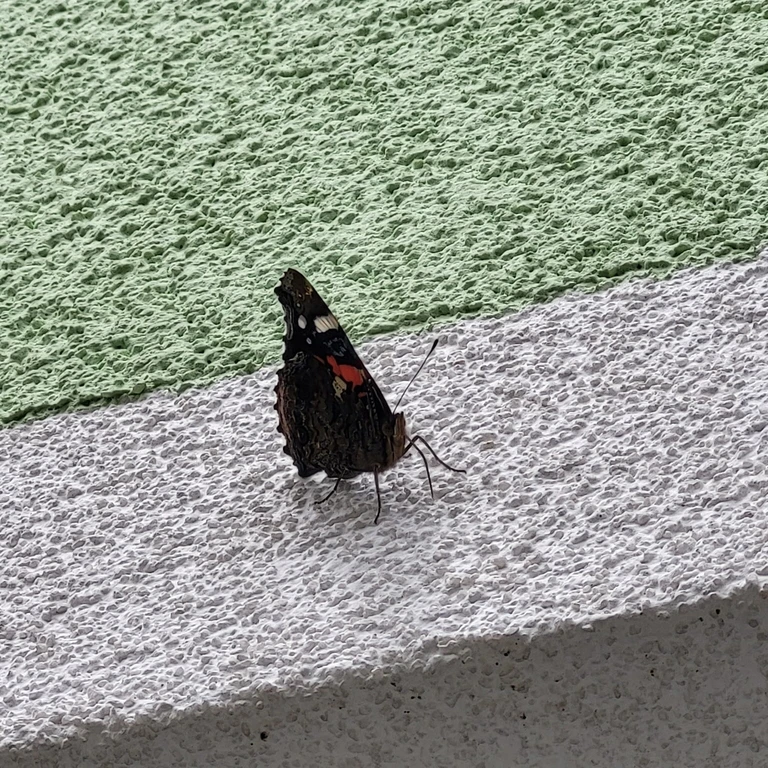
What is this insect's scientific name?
Vanessa atalanta
